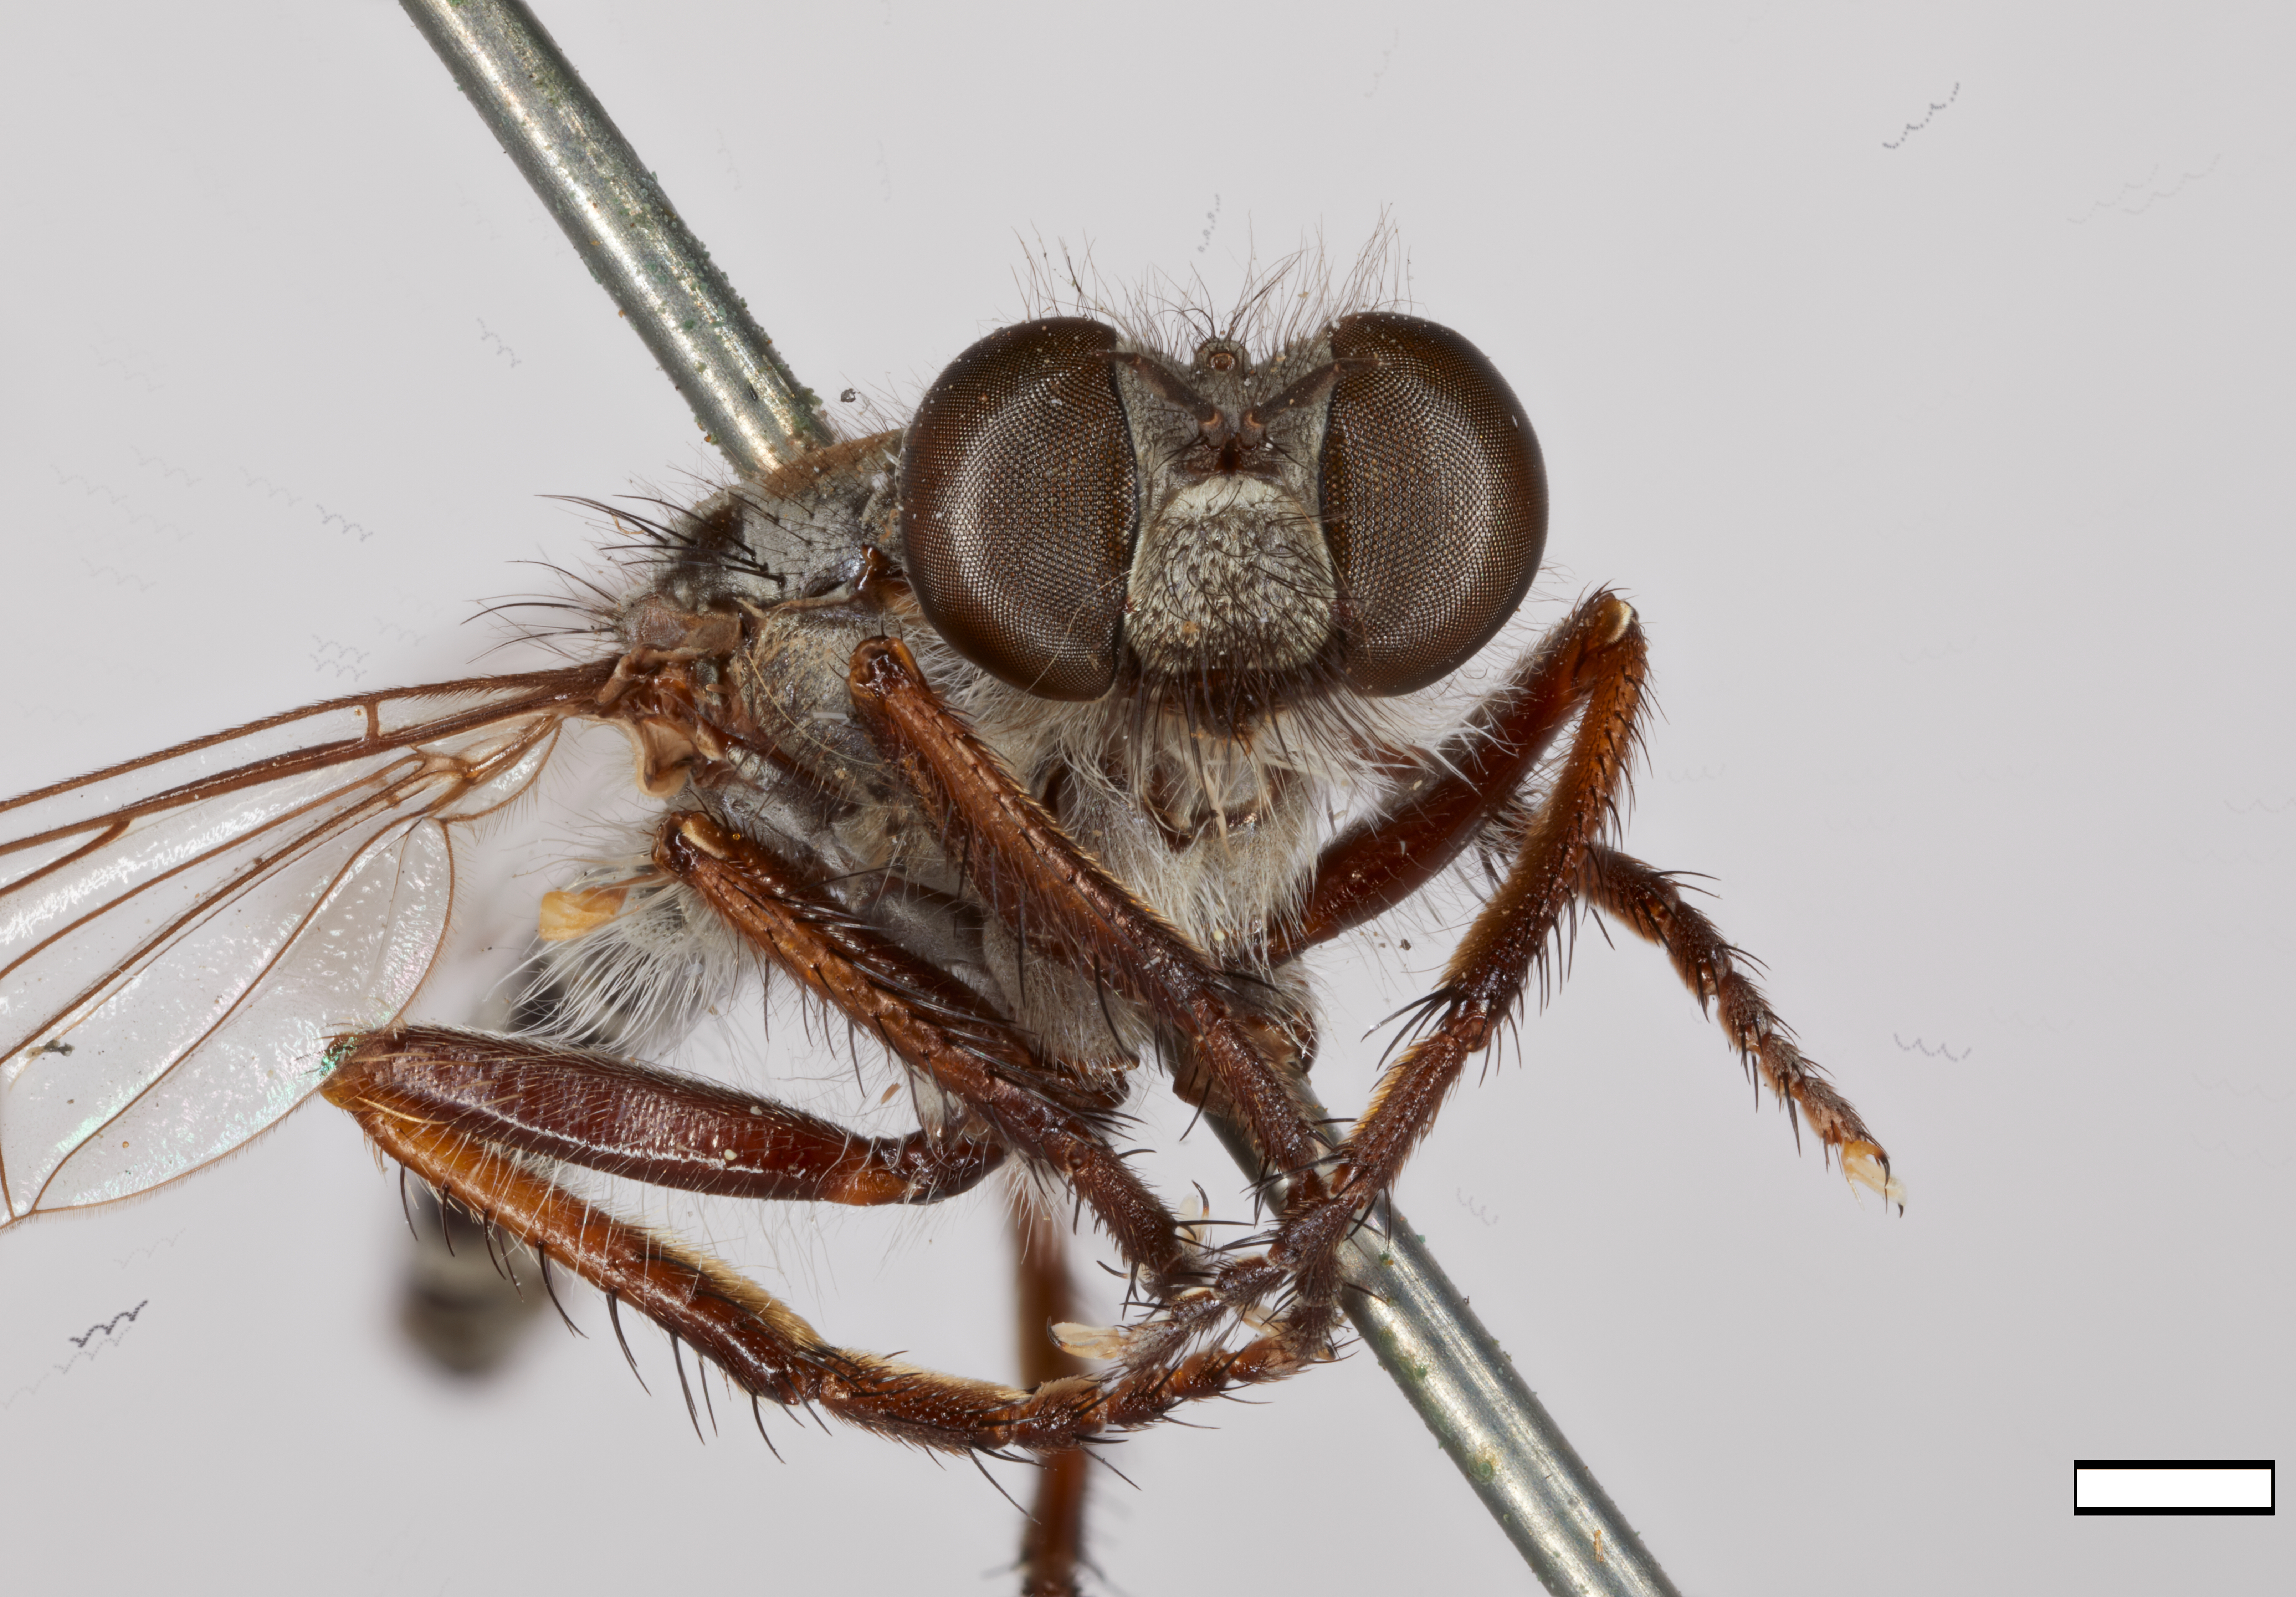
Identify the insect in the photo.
Cyrtopogon tibialis
